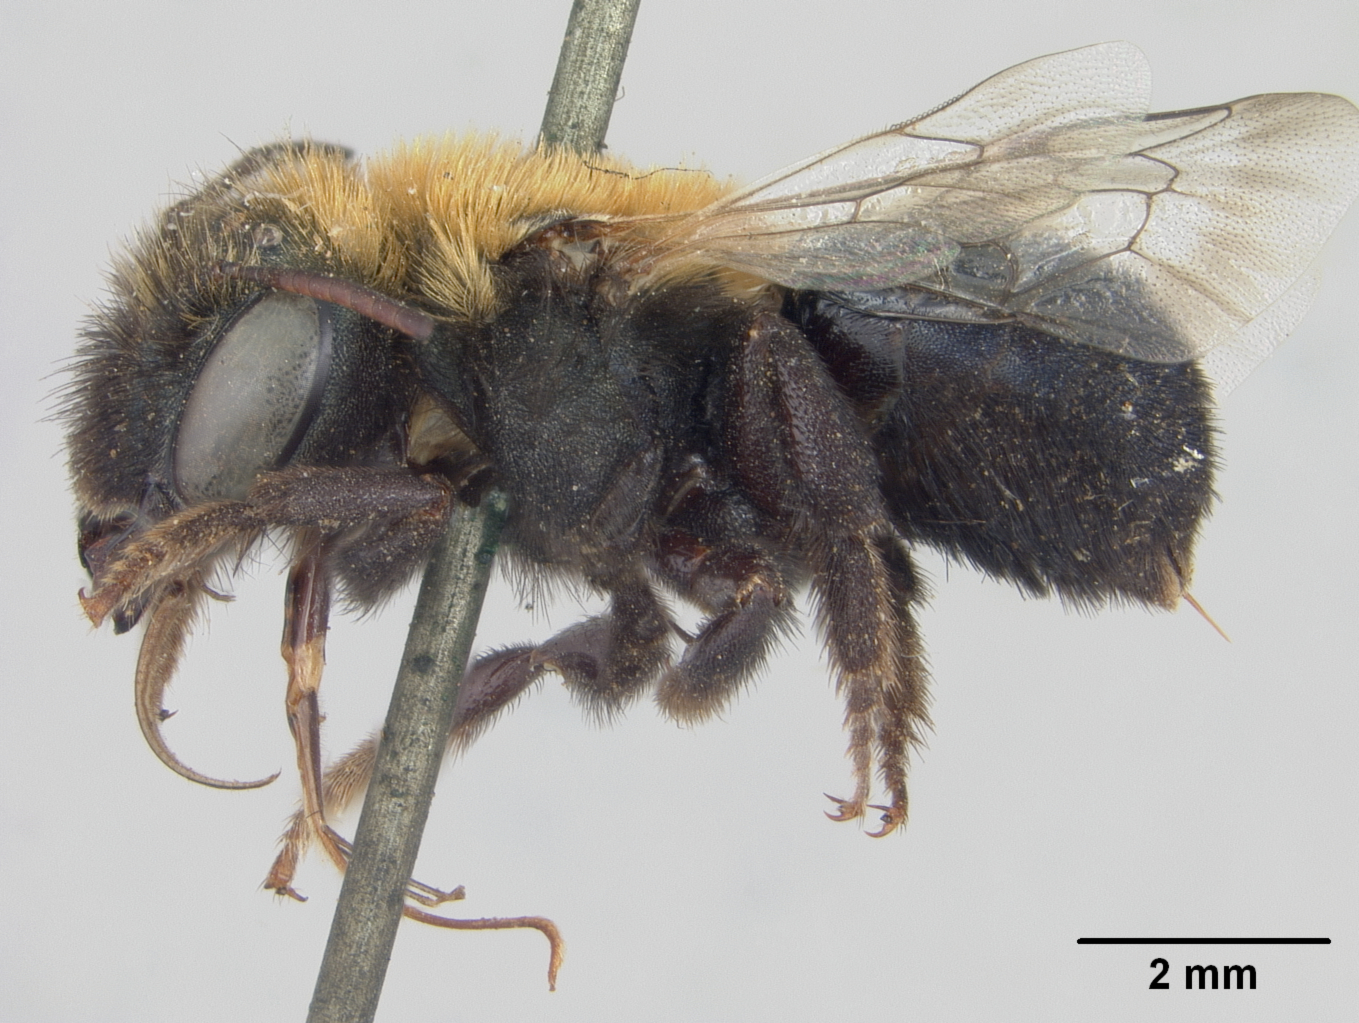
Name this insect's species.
Osmia cerasi
